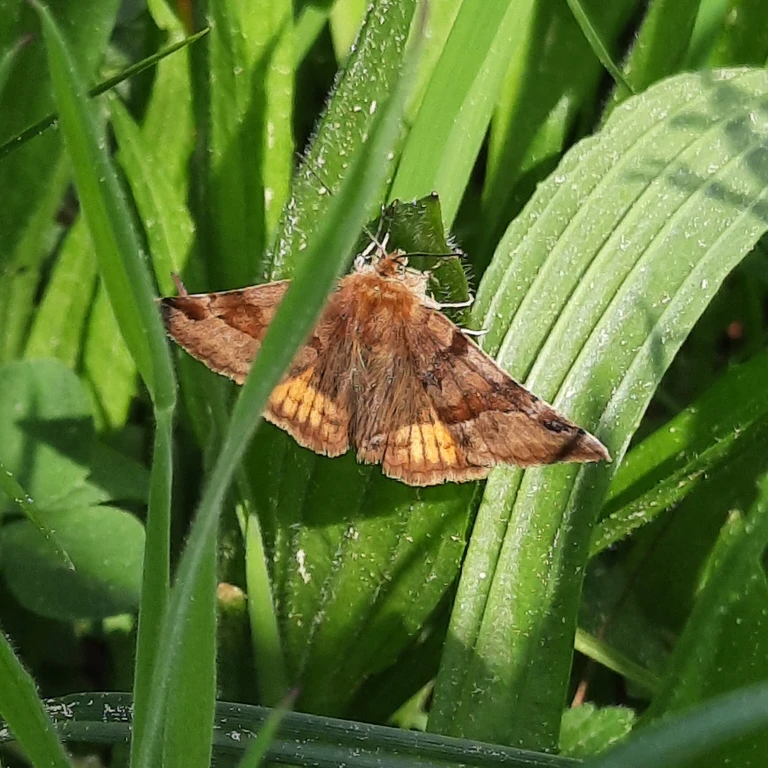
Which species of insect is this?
Euclidia glyphica
